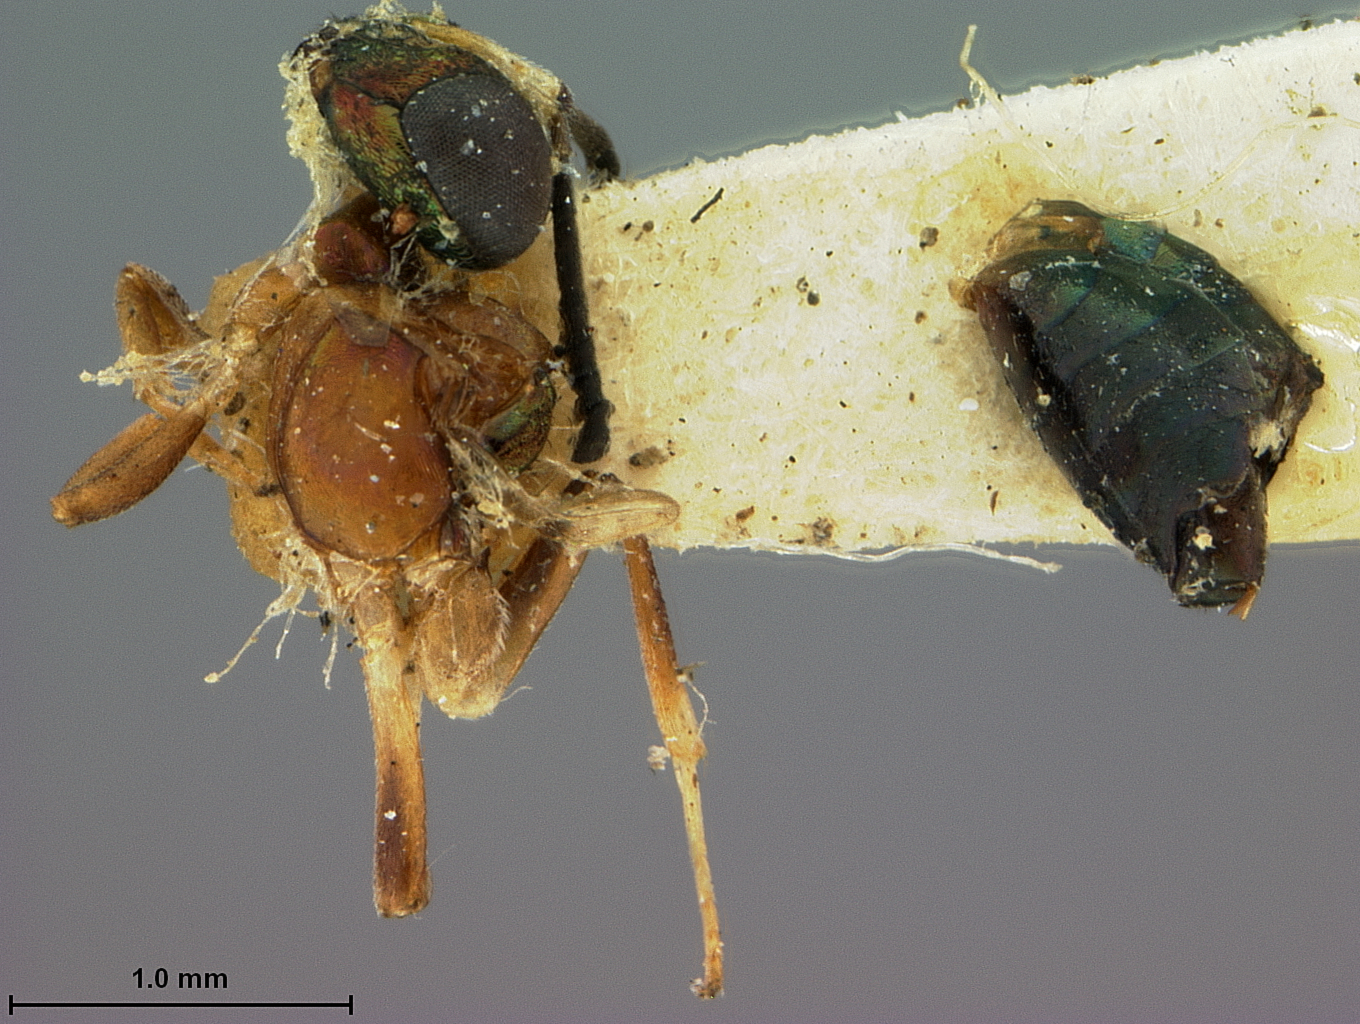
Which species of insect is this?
Eupelmus dryorhizoxeni
